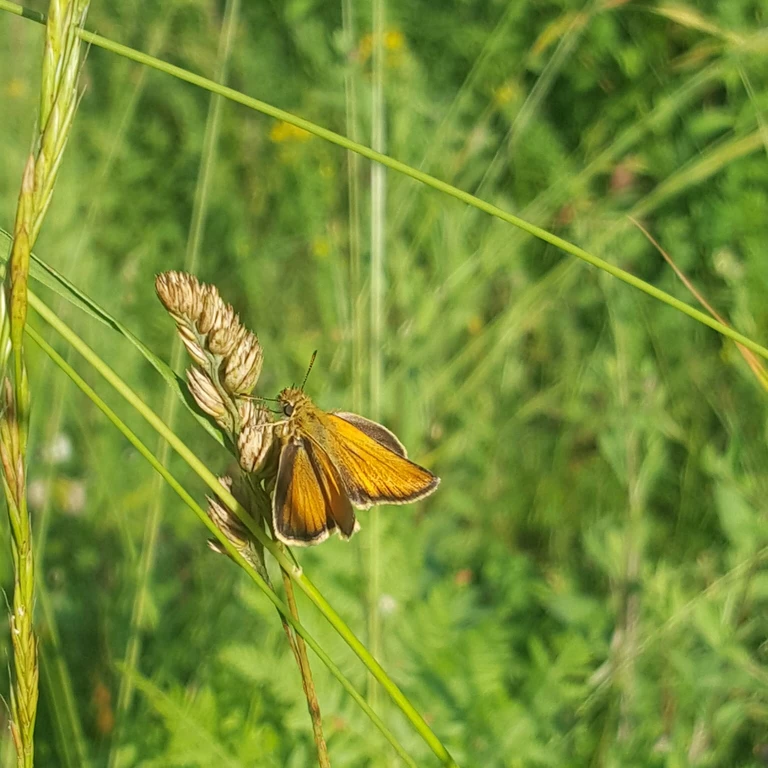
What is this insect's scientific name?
Thymelicus lineola
